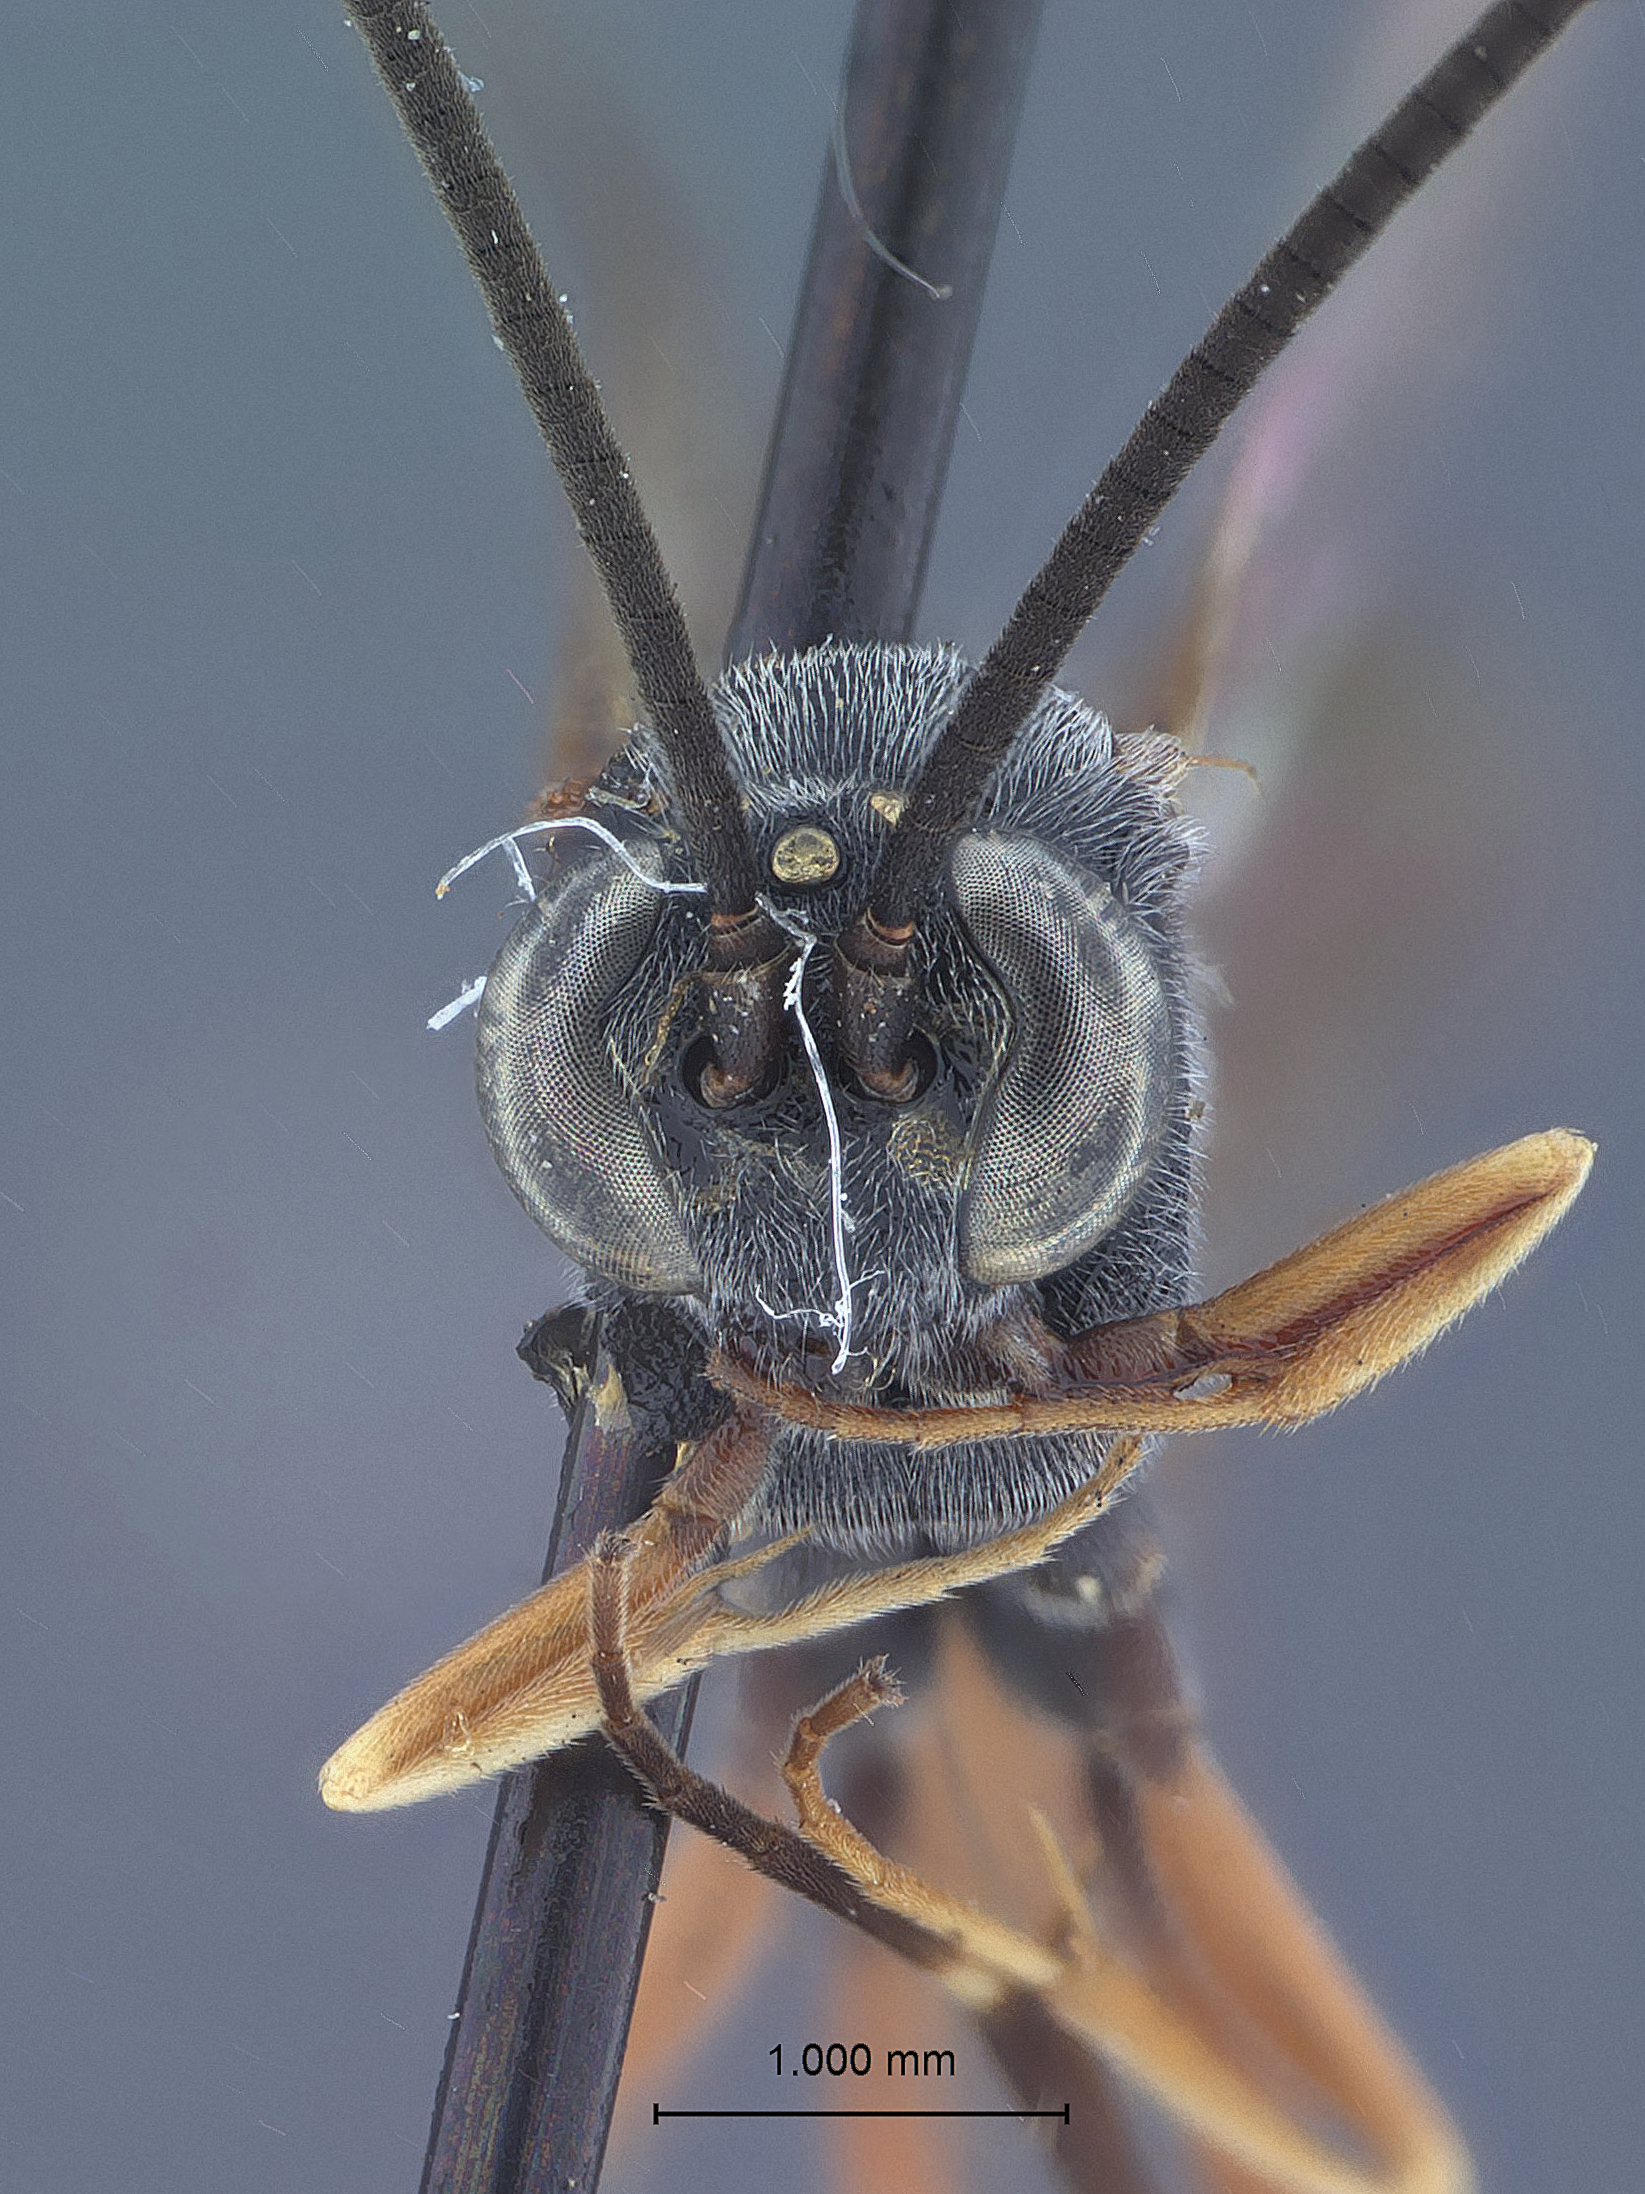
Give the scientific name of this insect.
Casinaria tenuiceps
